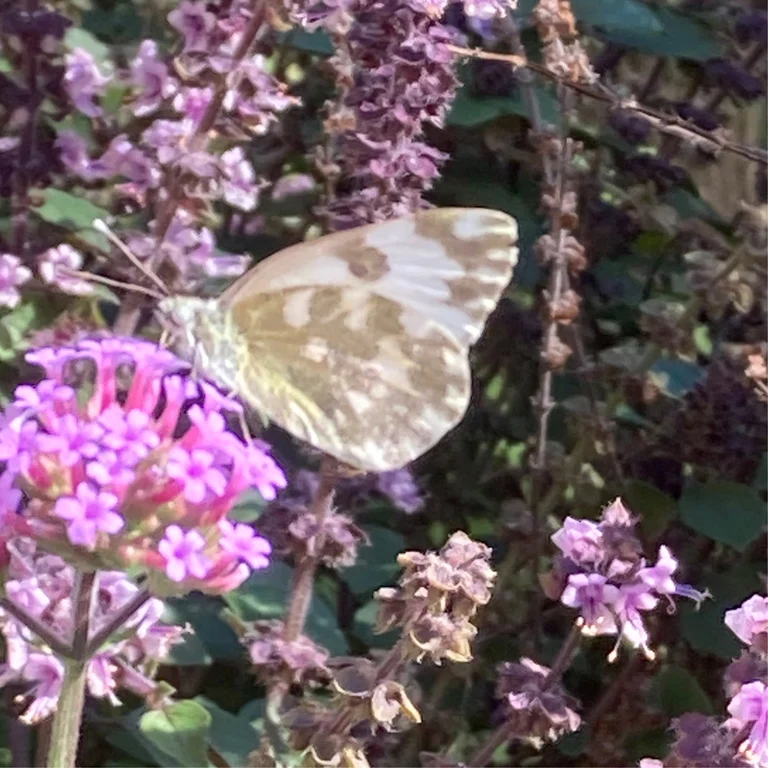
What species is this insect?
Pontia edusa
